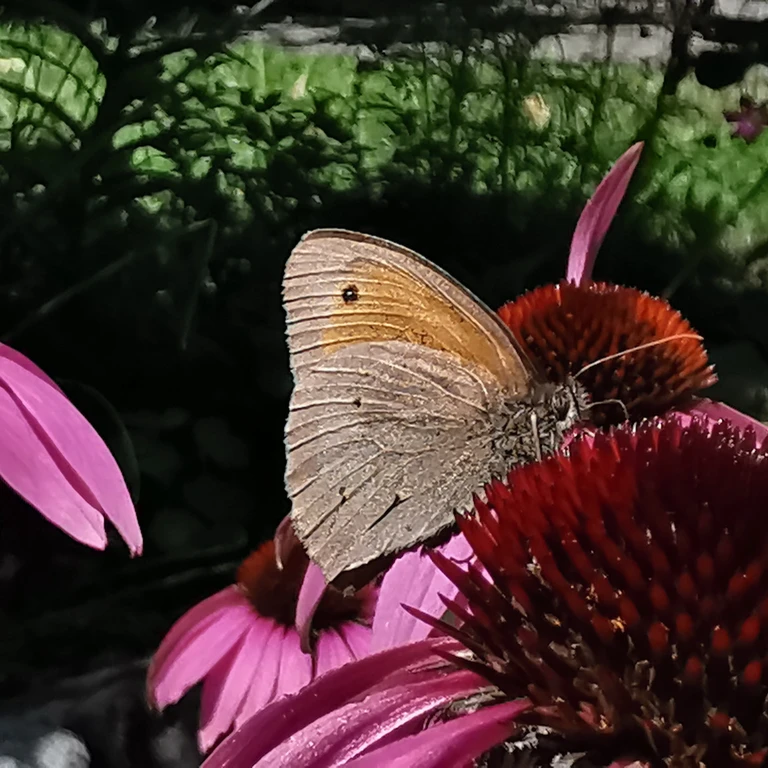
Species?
Maniola jurtina
